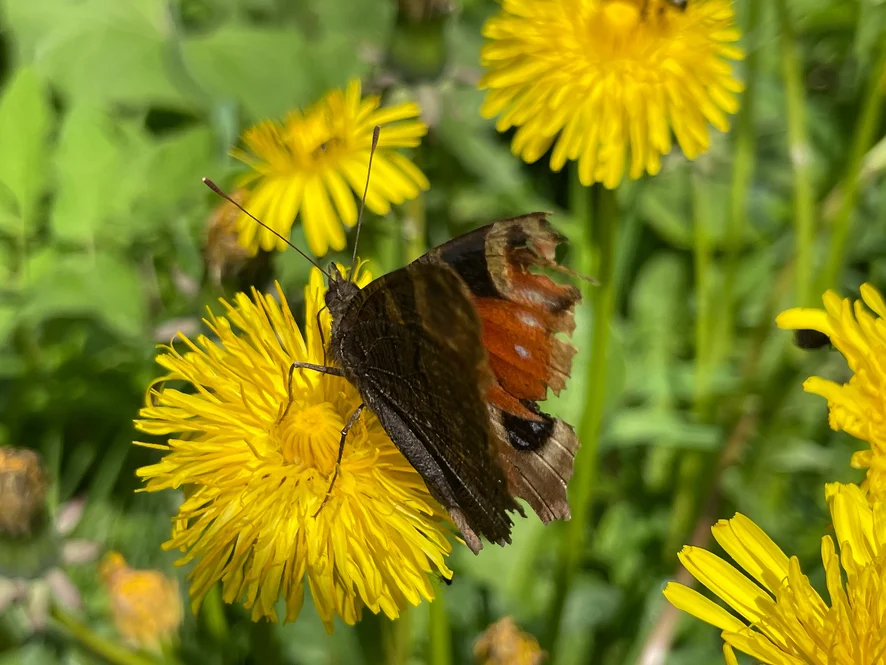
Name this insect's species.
Aglais io
